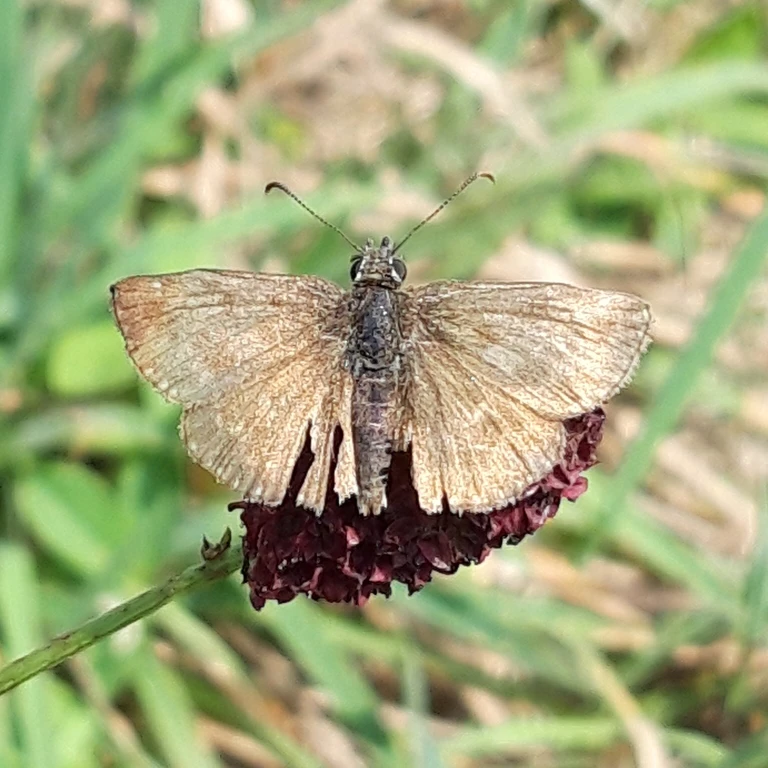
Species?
Erynnis tages
